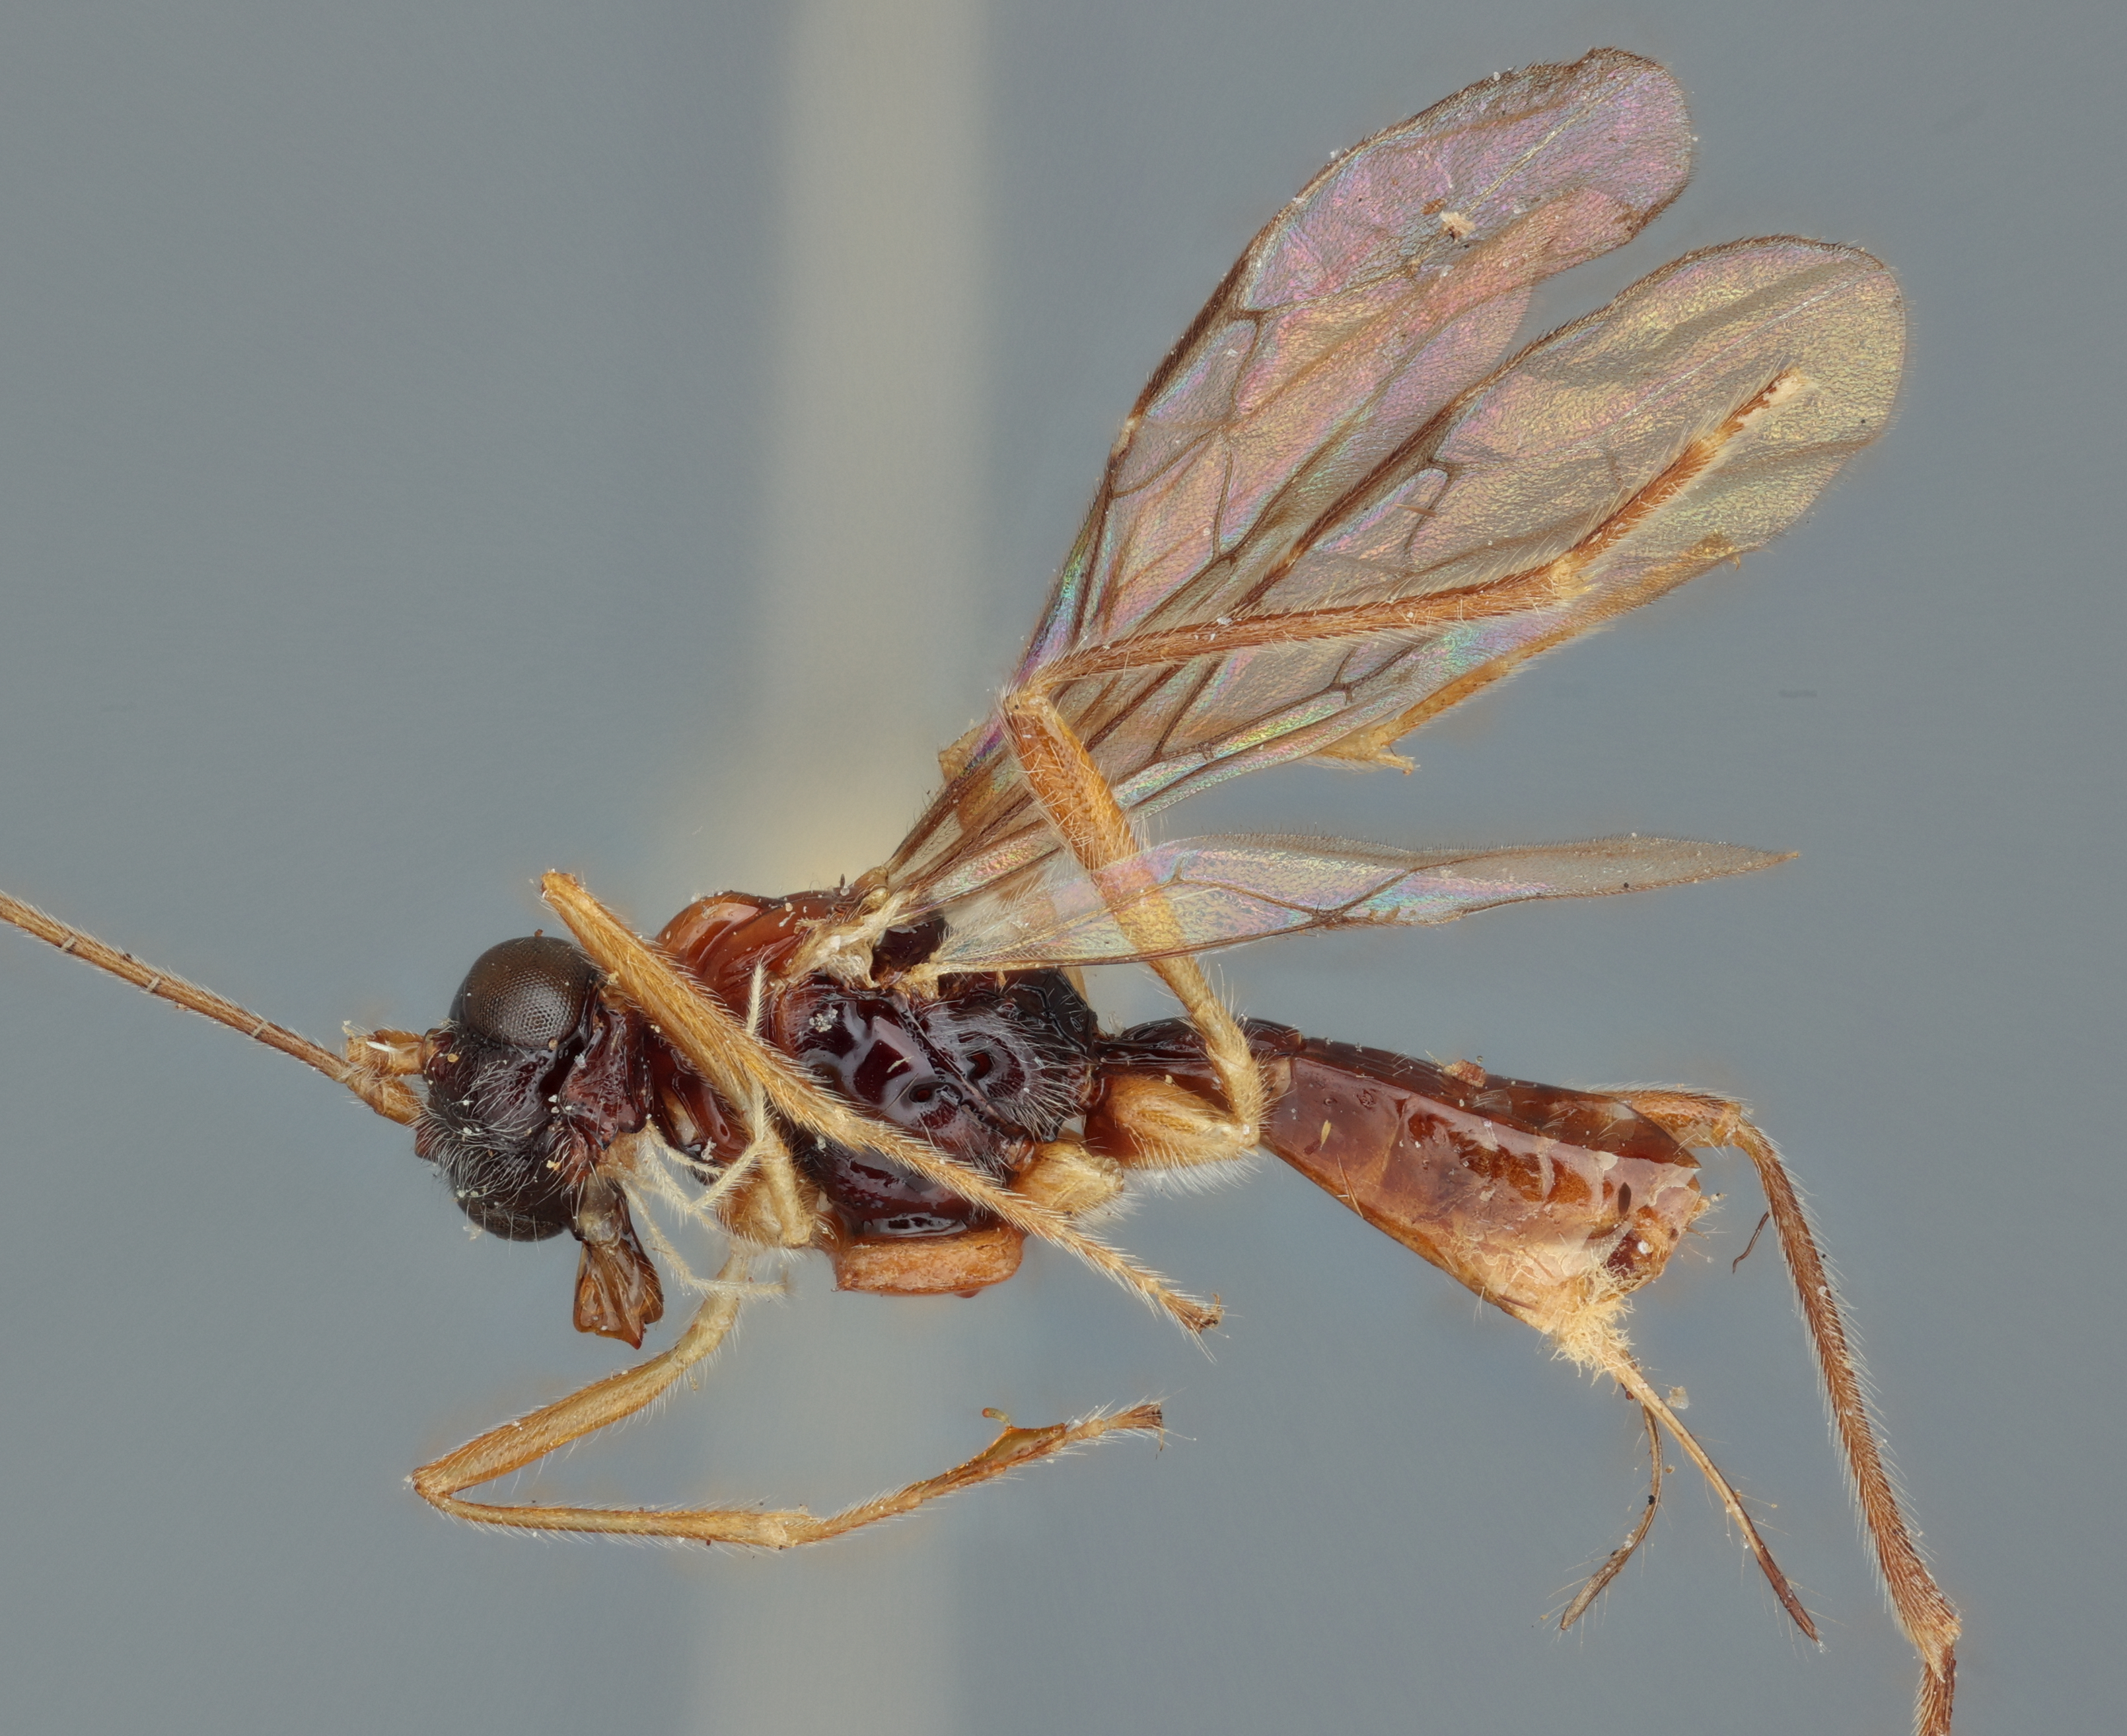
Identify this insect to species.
Conalysia bakeri
